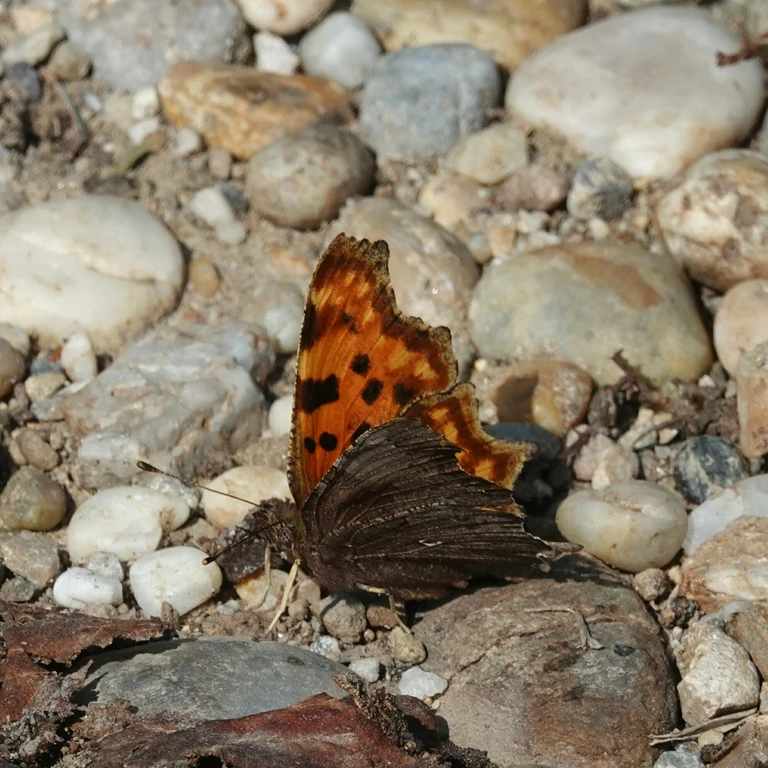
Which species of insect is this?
Polygonia c-album
